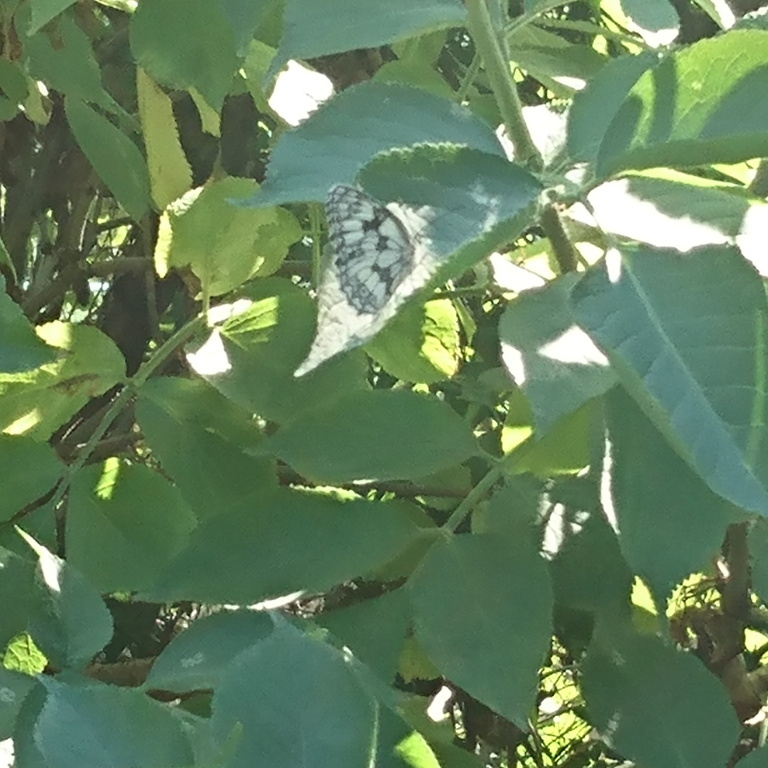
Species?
Melanargia galathea
